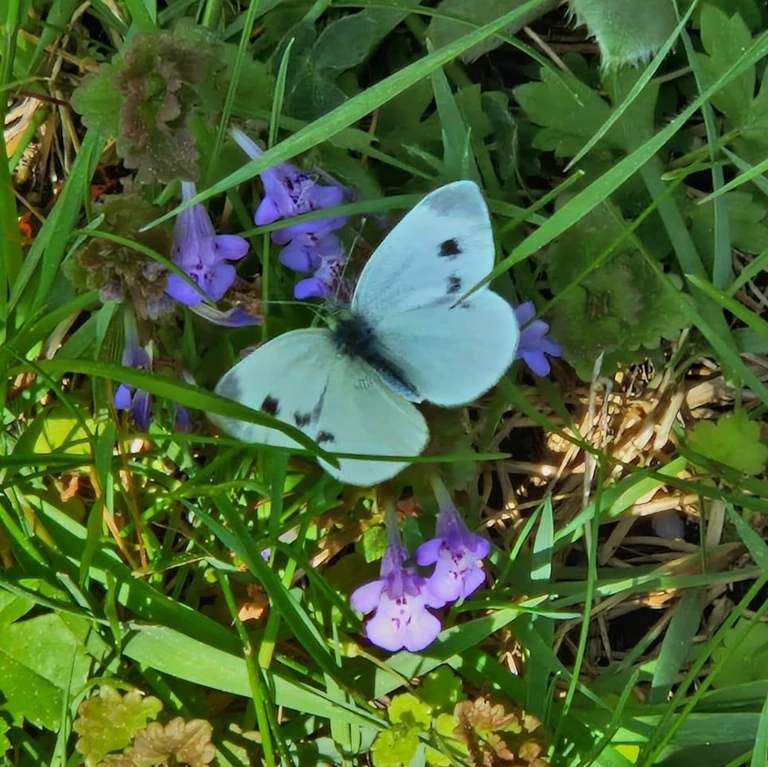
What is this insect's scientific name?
Pieris mannii
